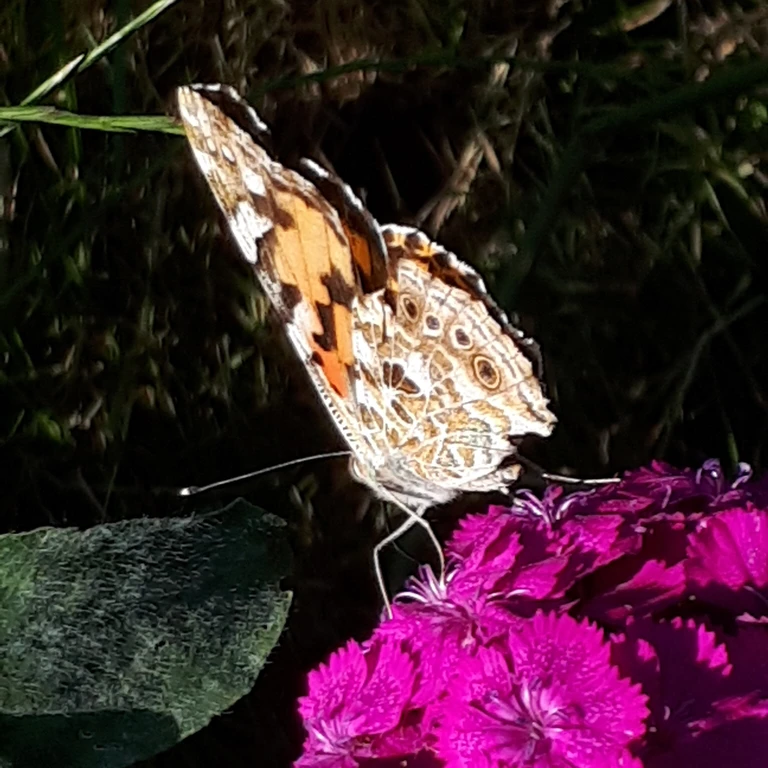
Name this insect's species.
Vanessa cardui
